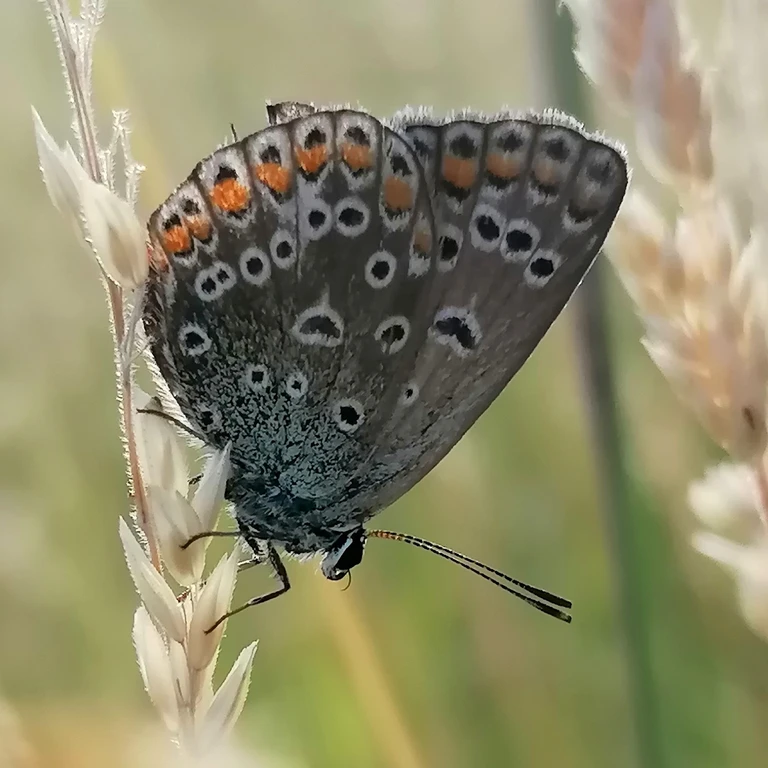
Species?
Polyommatus icarus
